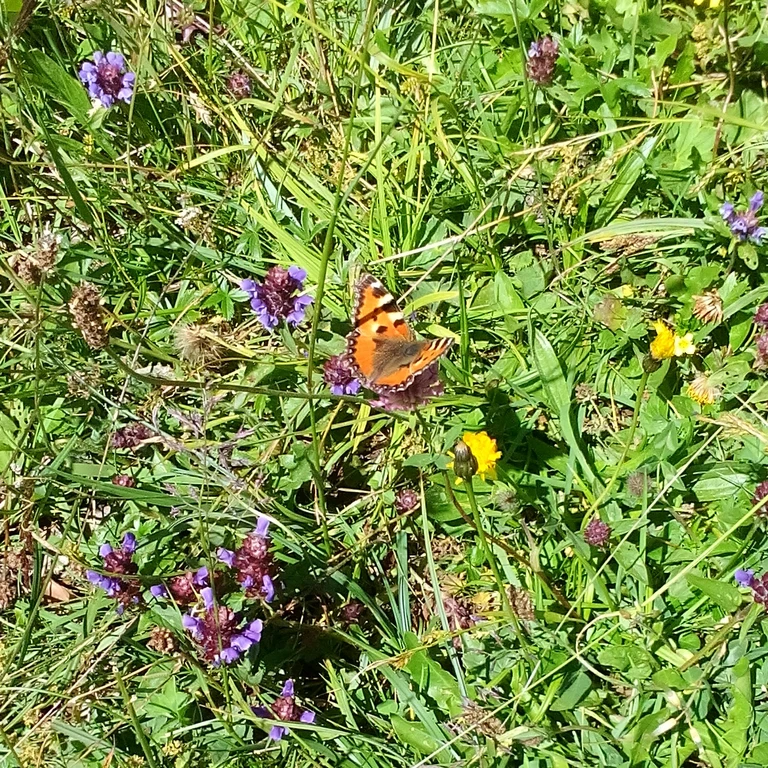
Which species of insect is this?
Aglais urticae
